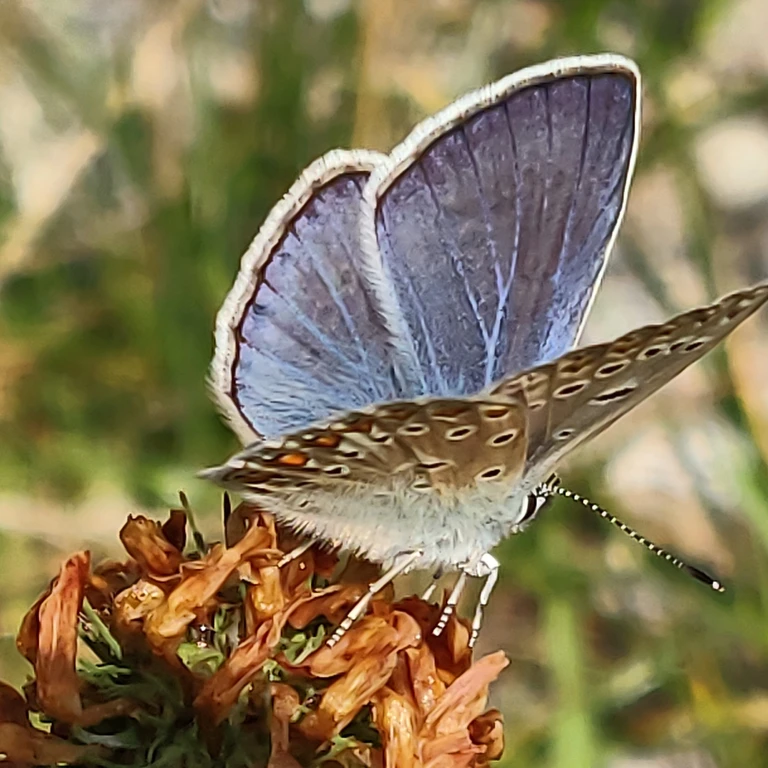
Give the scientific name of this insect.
Polyommatus icarus
